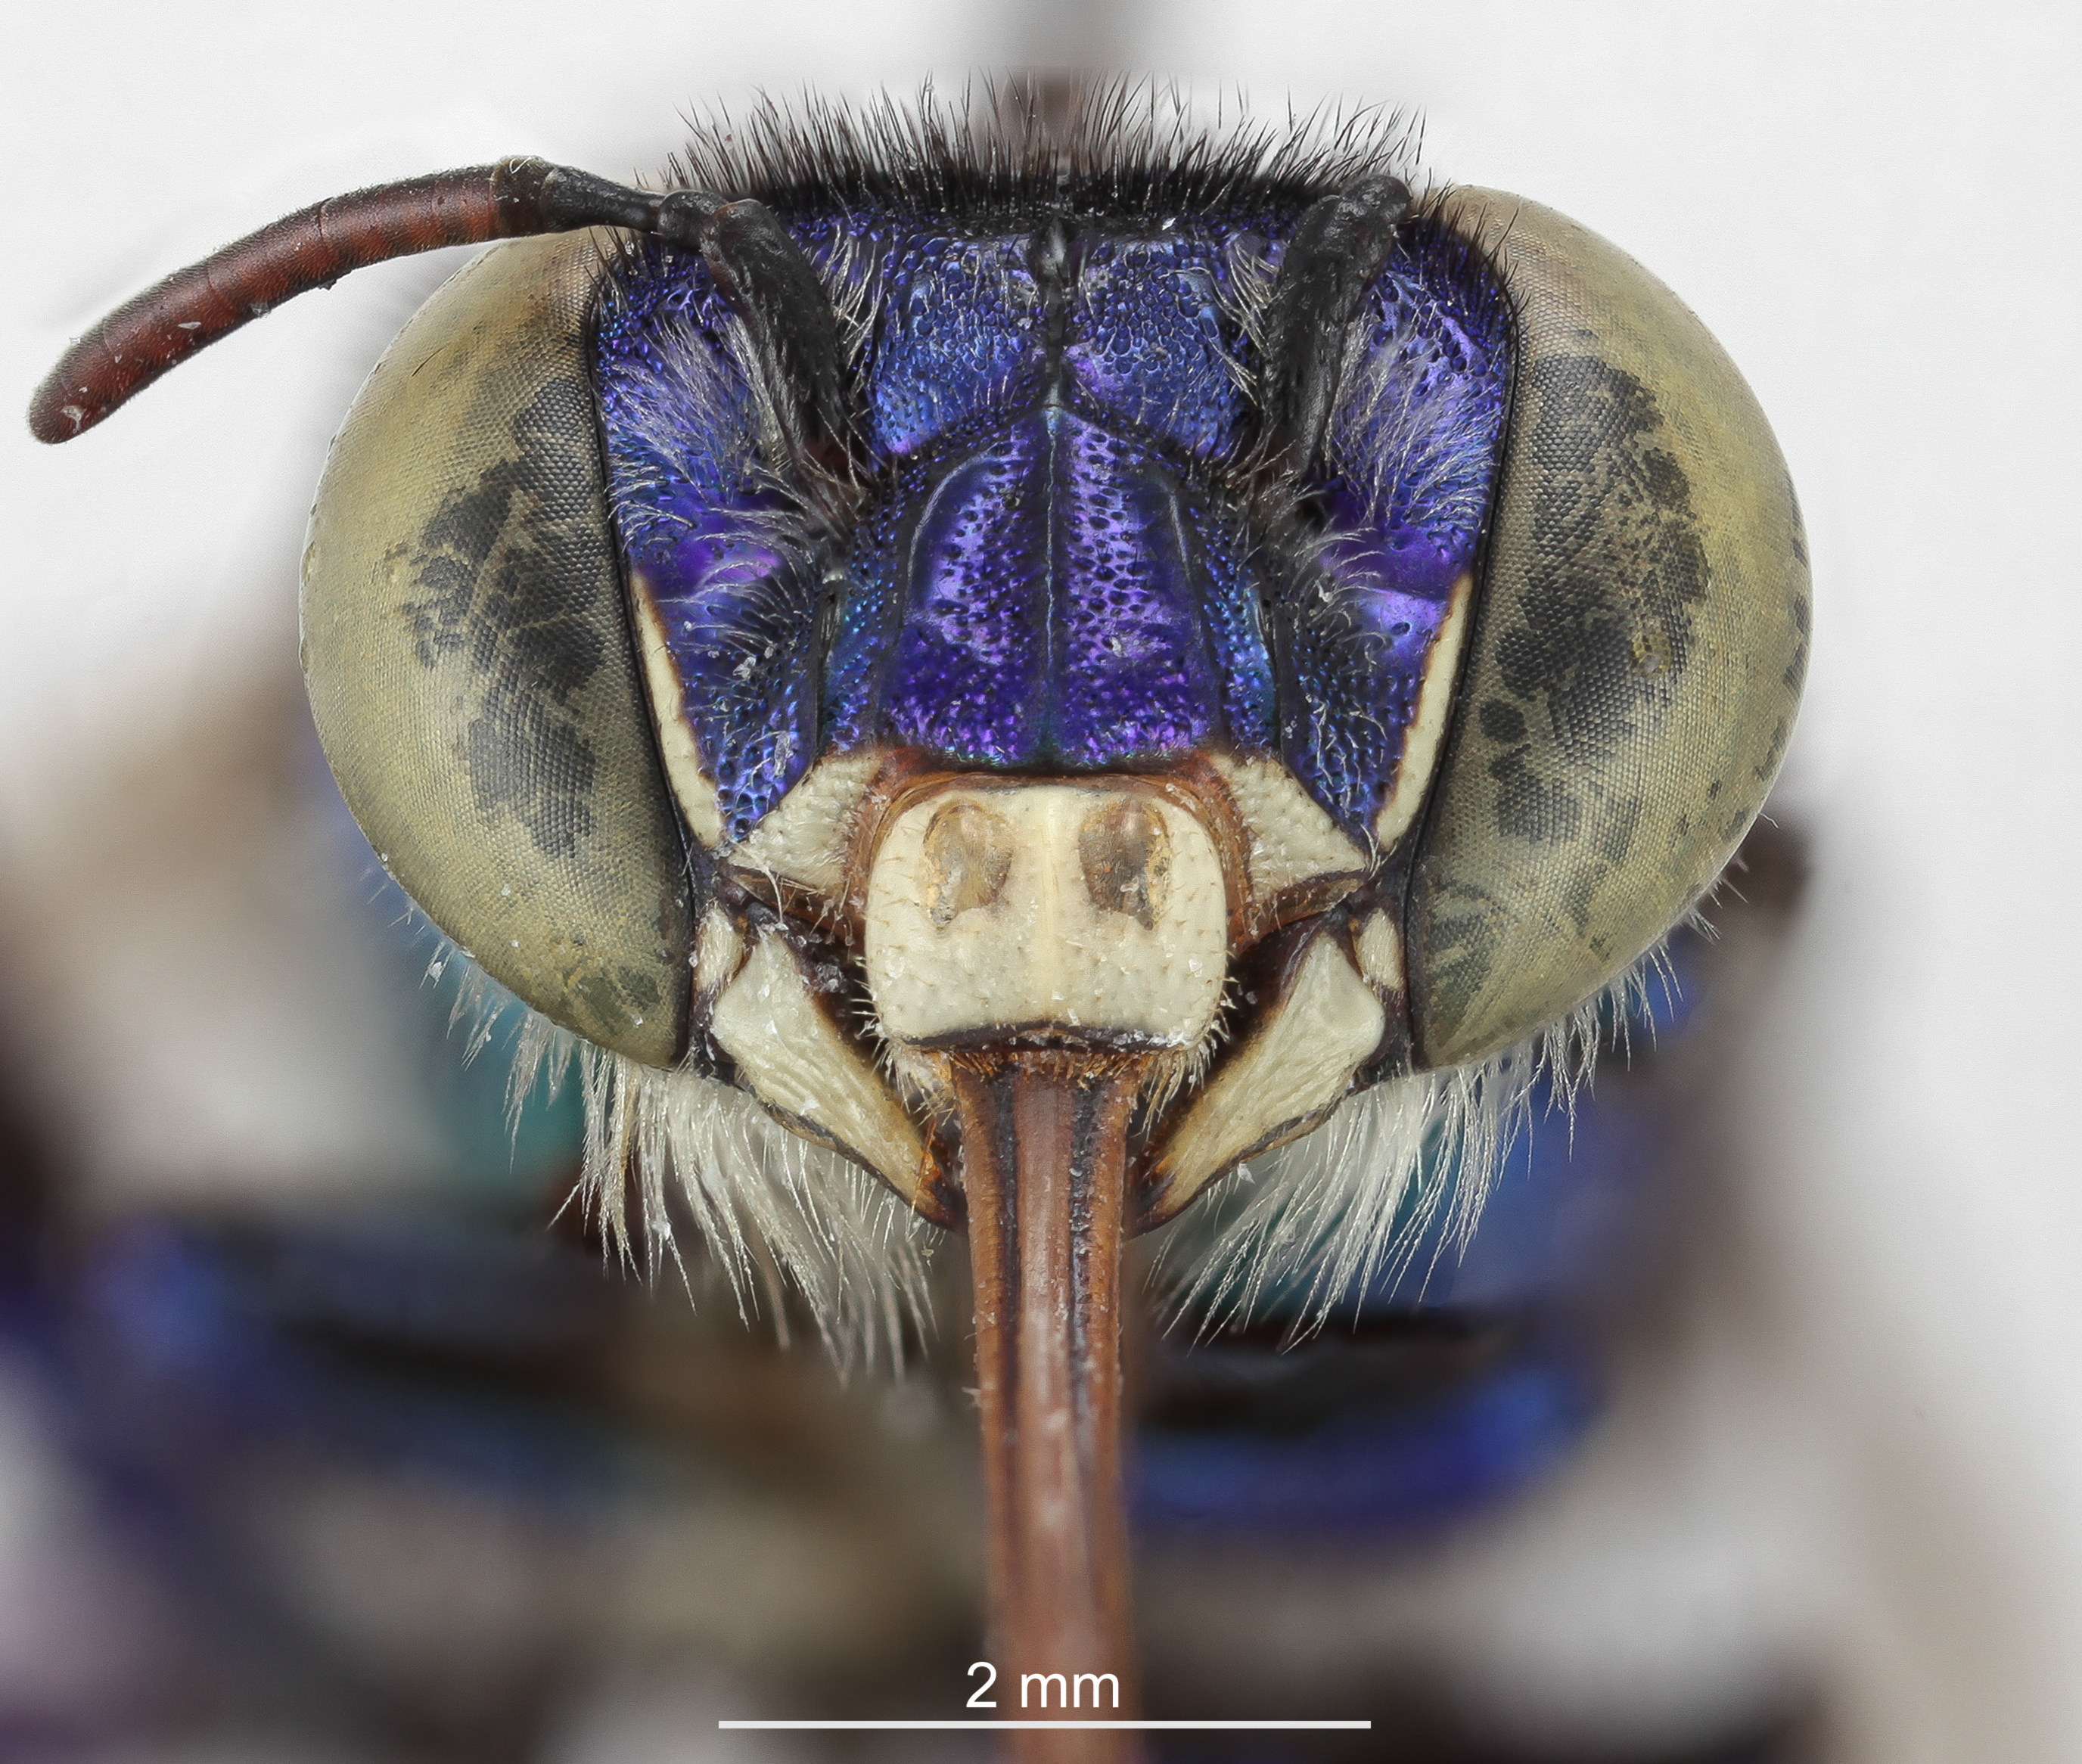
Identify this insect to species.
Euglossa iopyrrha
